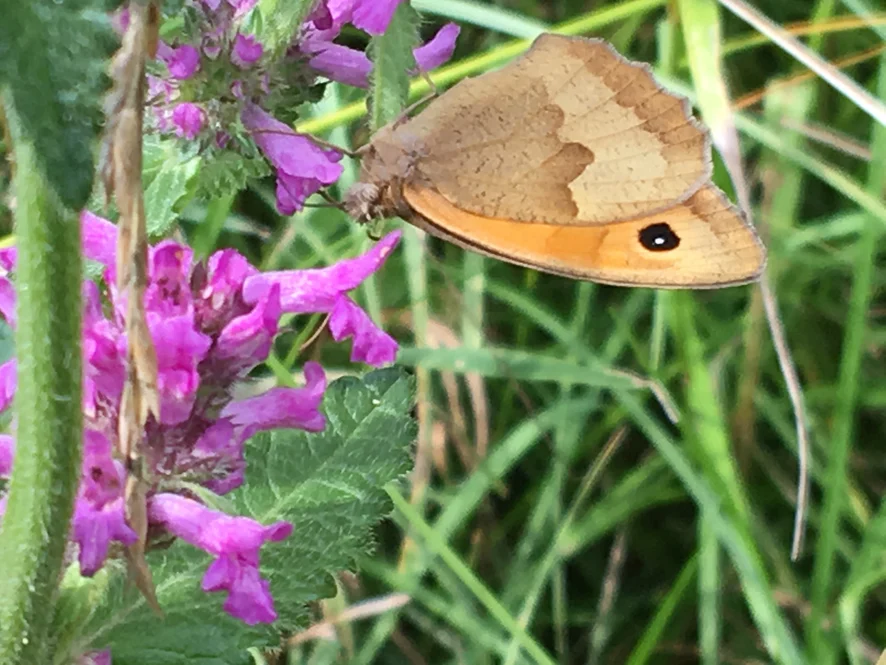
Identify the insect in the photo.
Maniola jurtina
